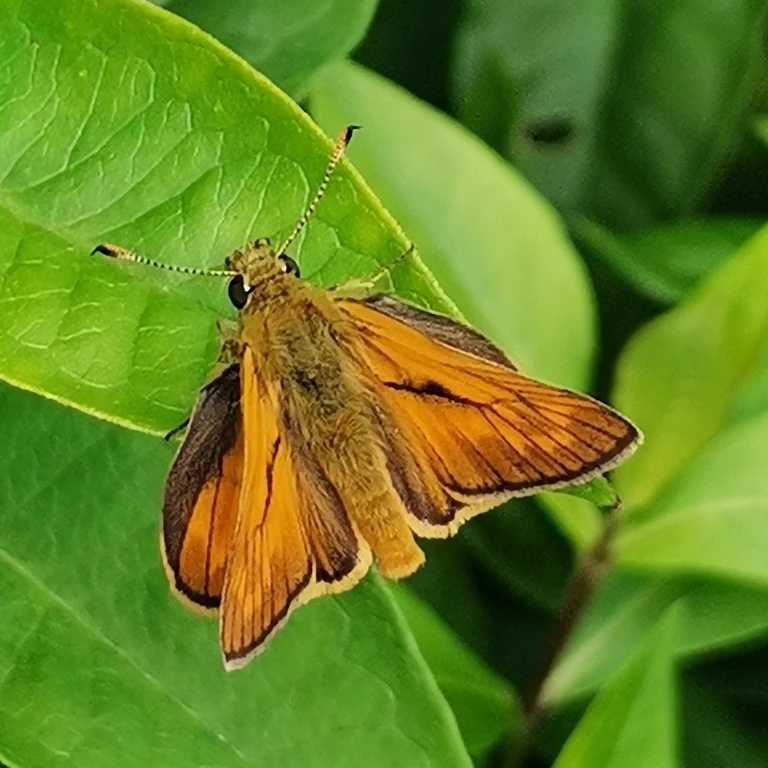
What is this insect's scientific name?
Ochlodes sylvanus (also Ochlodes venata)
